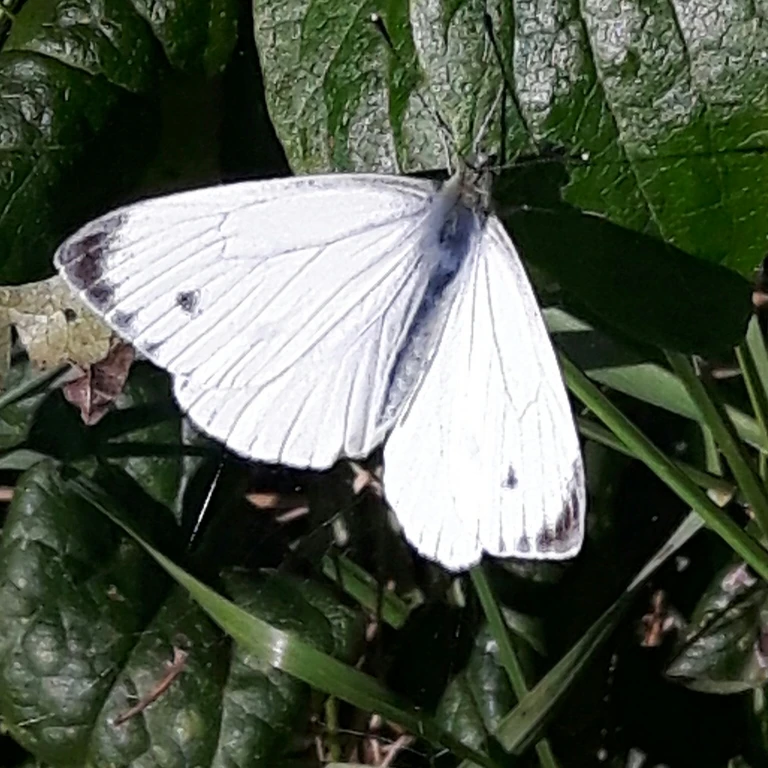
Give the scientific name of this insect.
Pieris napi
